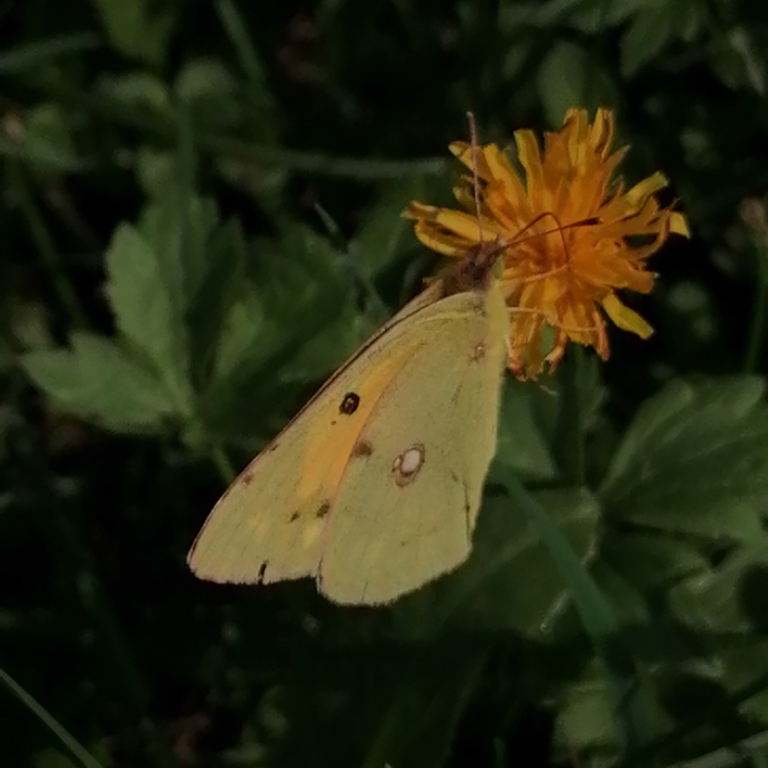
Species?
Colias croceus
